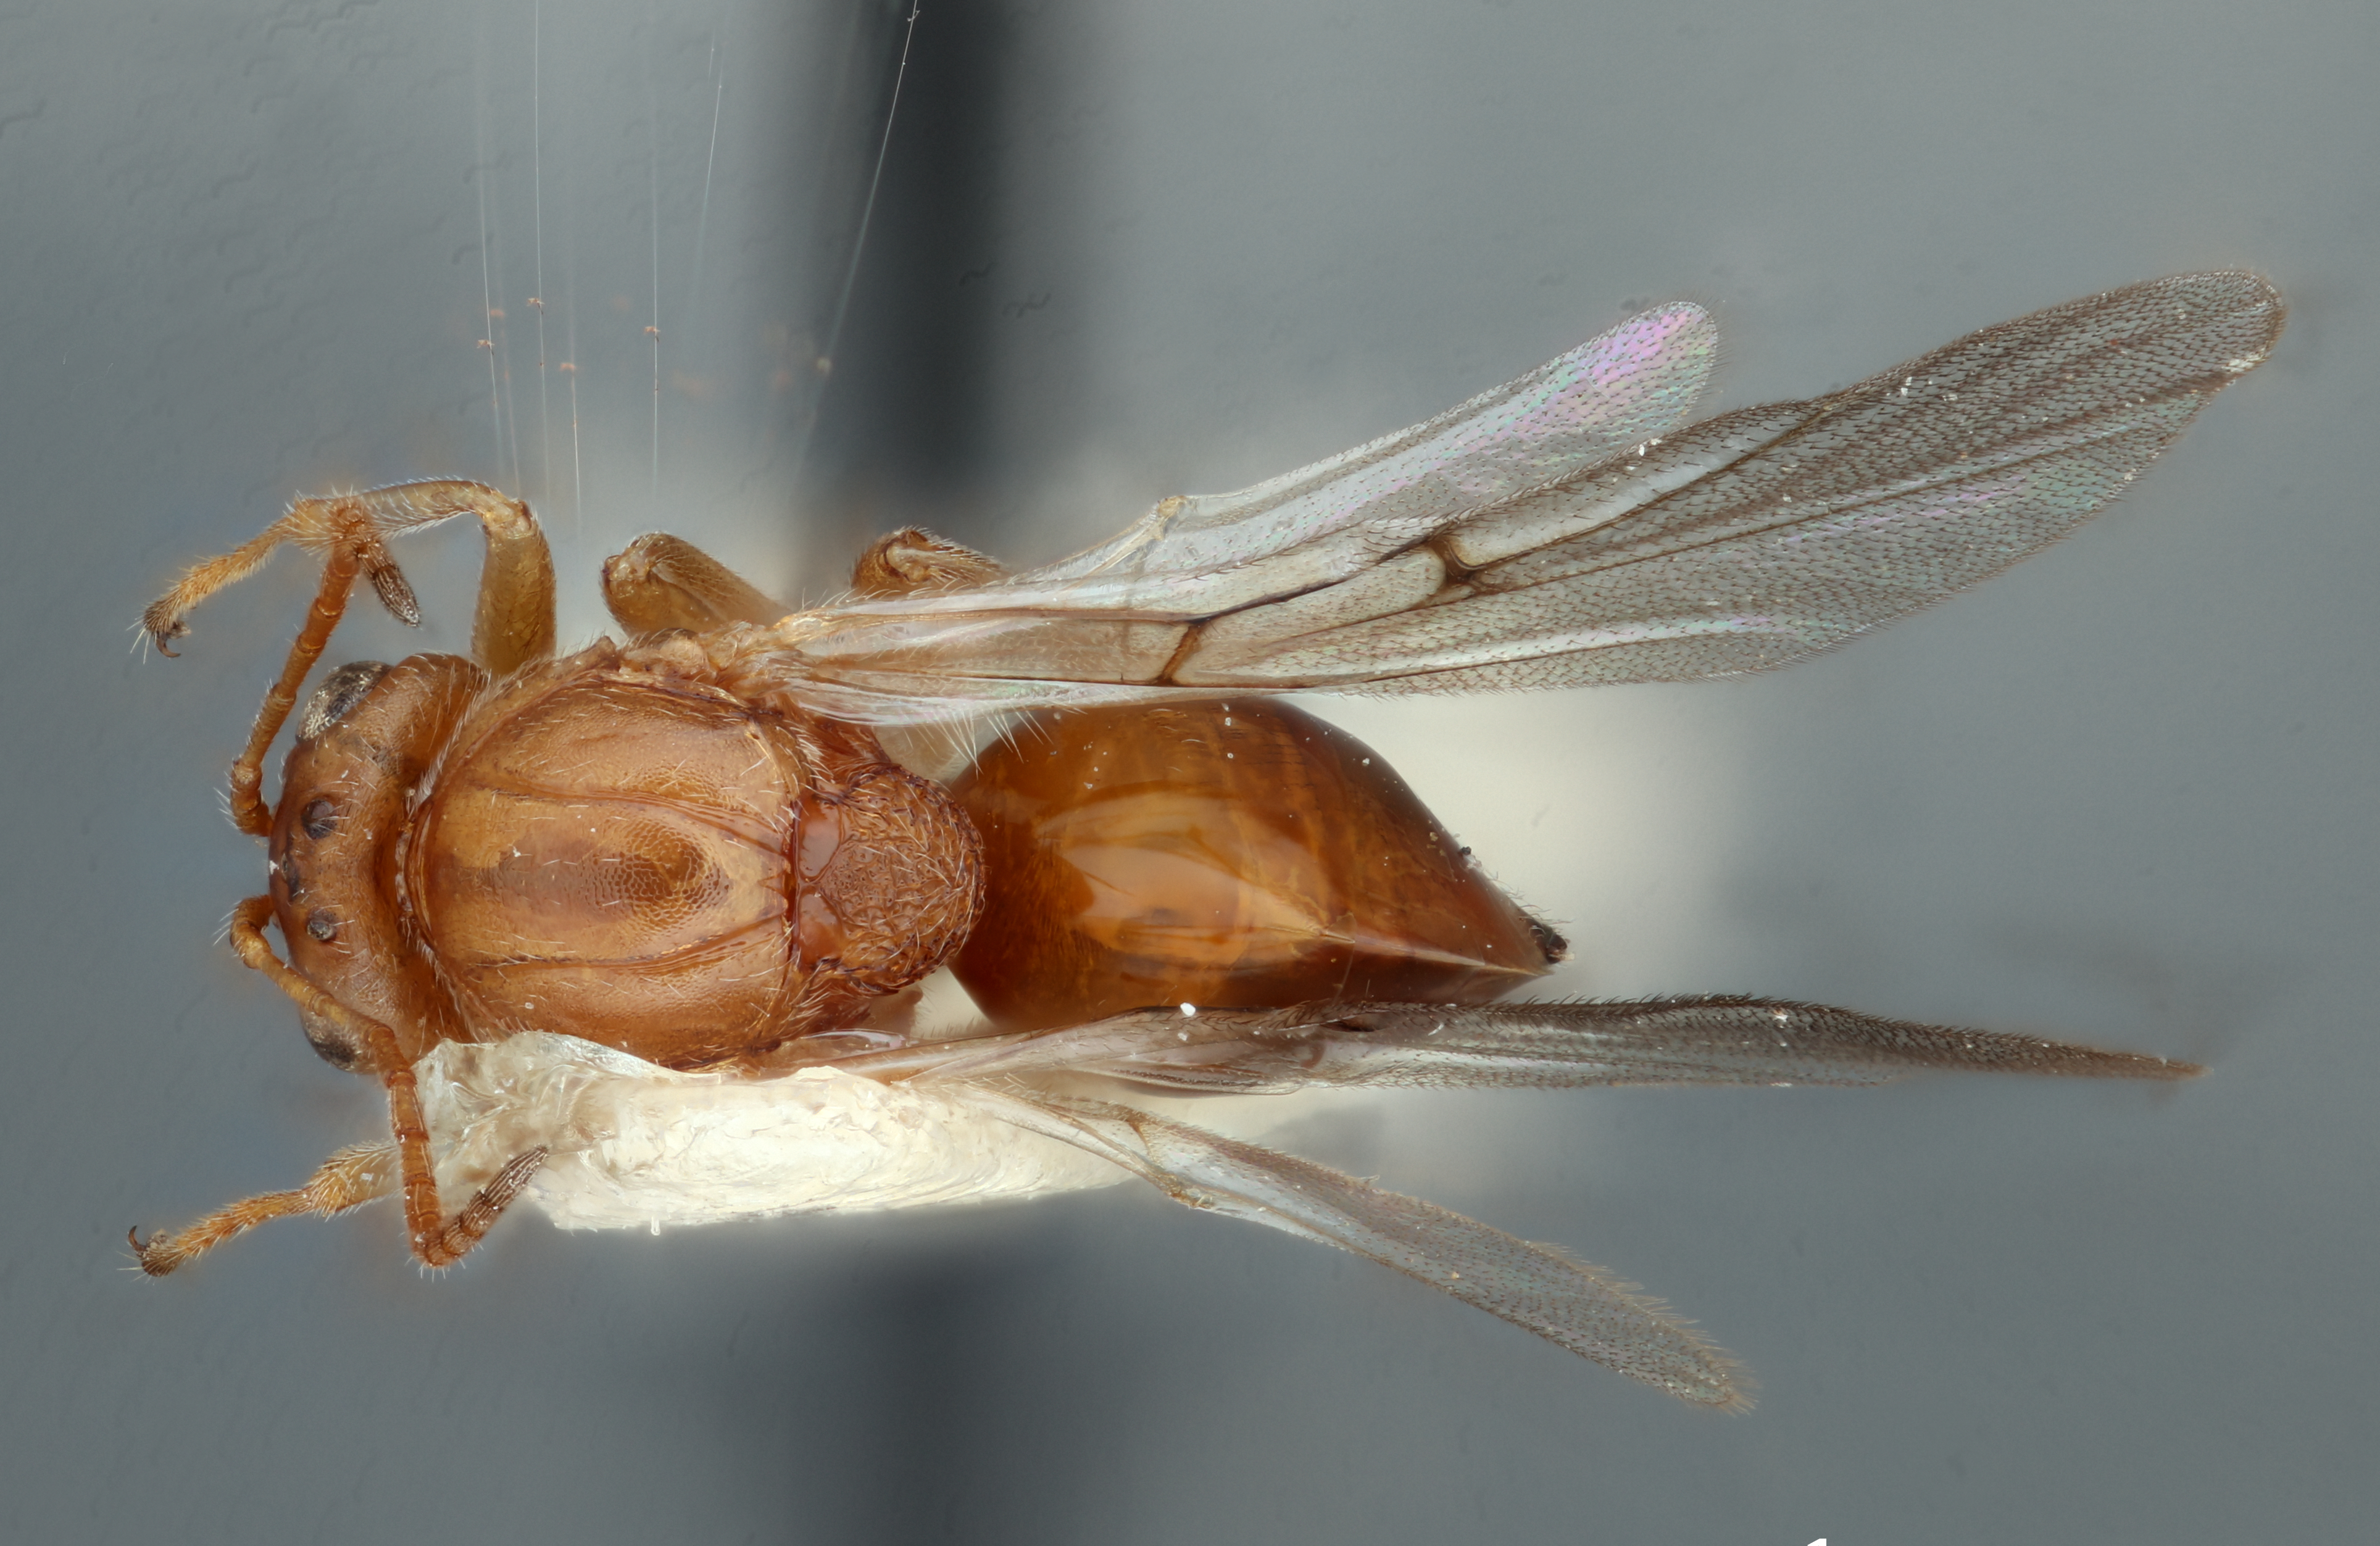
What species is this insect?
Callirhytis lentiformis
